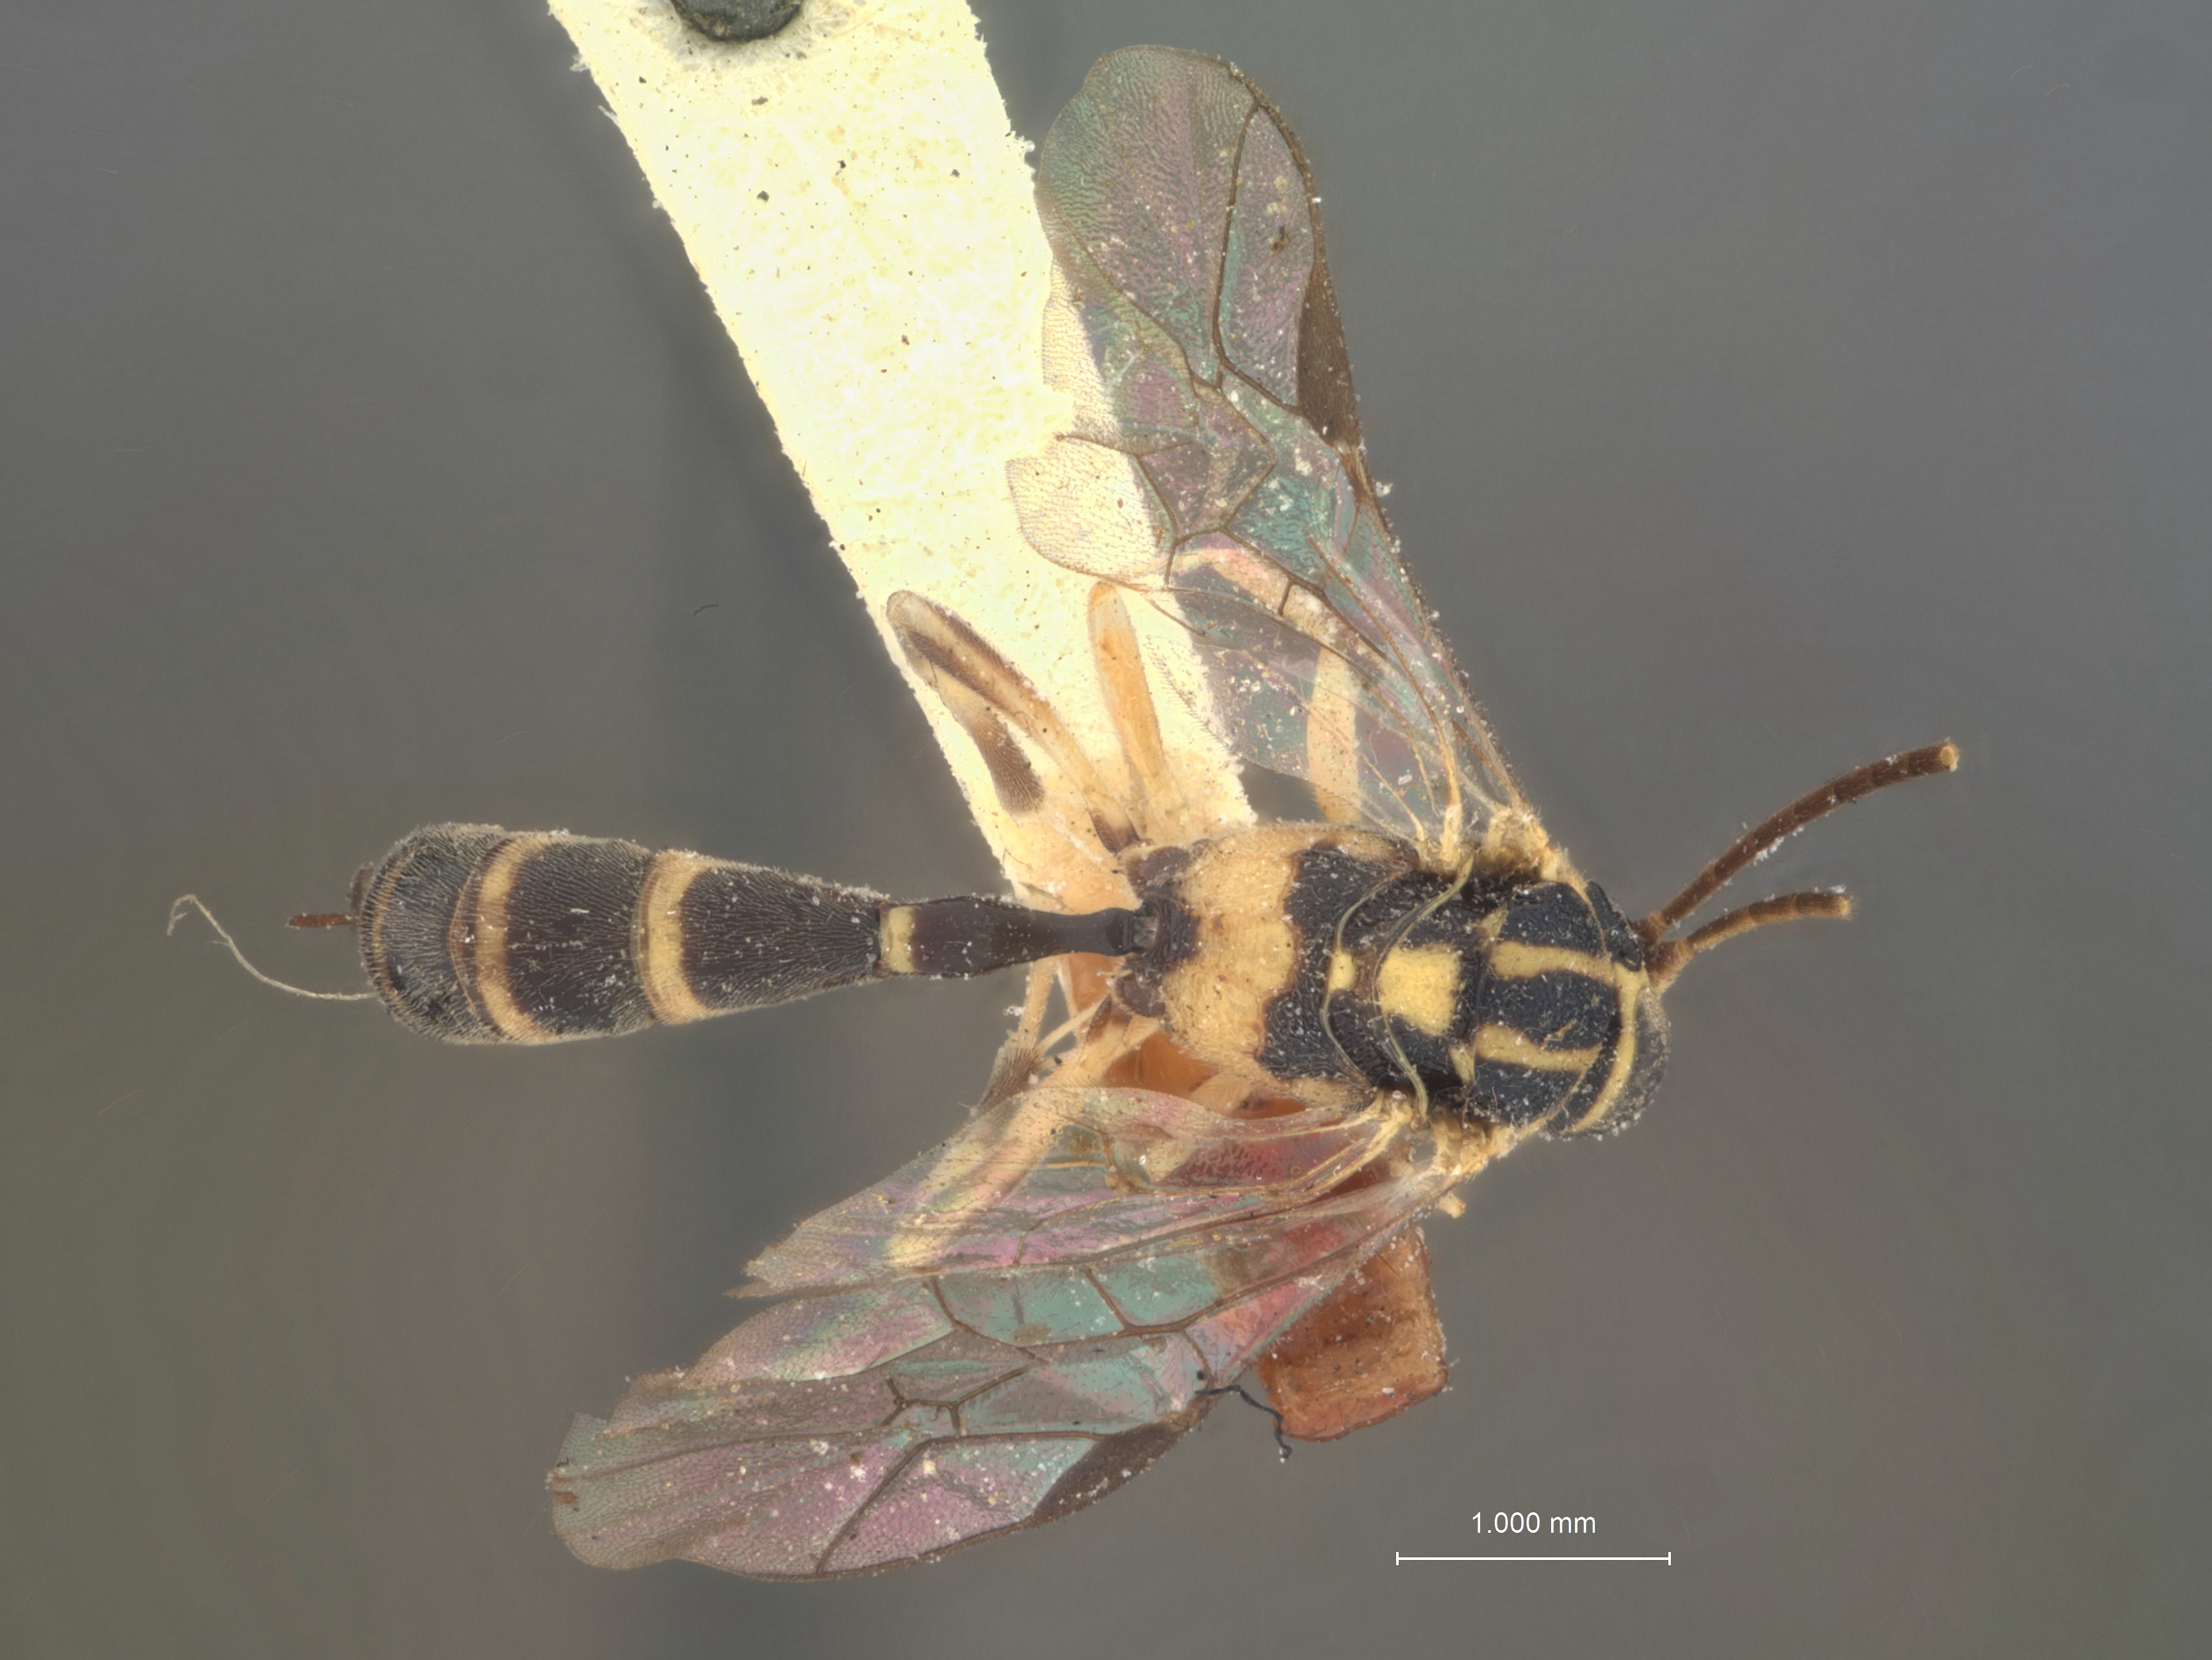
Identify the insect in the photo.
Proterocryptus nawai
